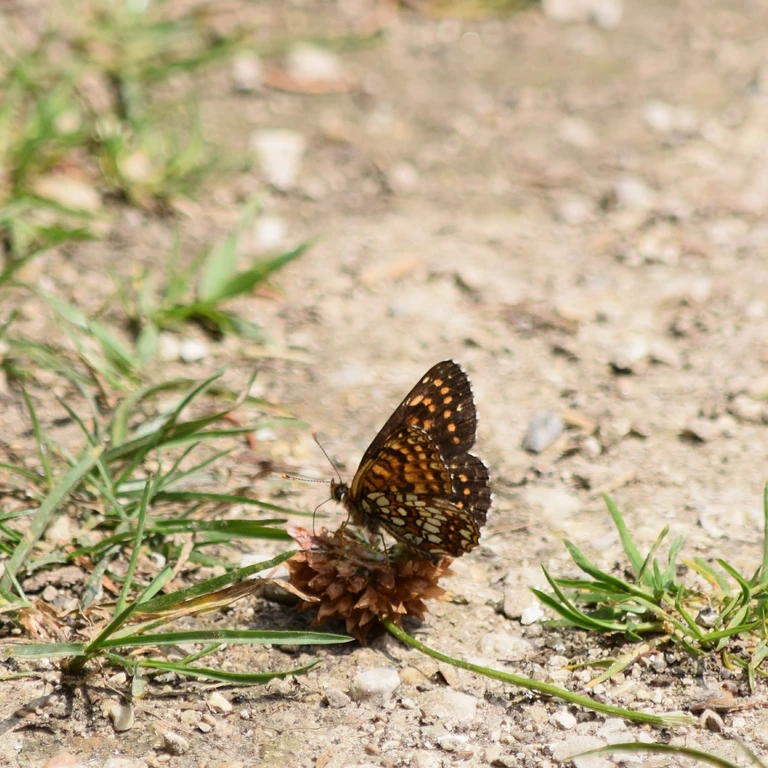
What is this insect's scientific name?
Melitaea diamina
